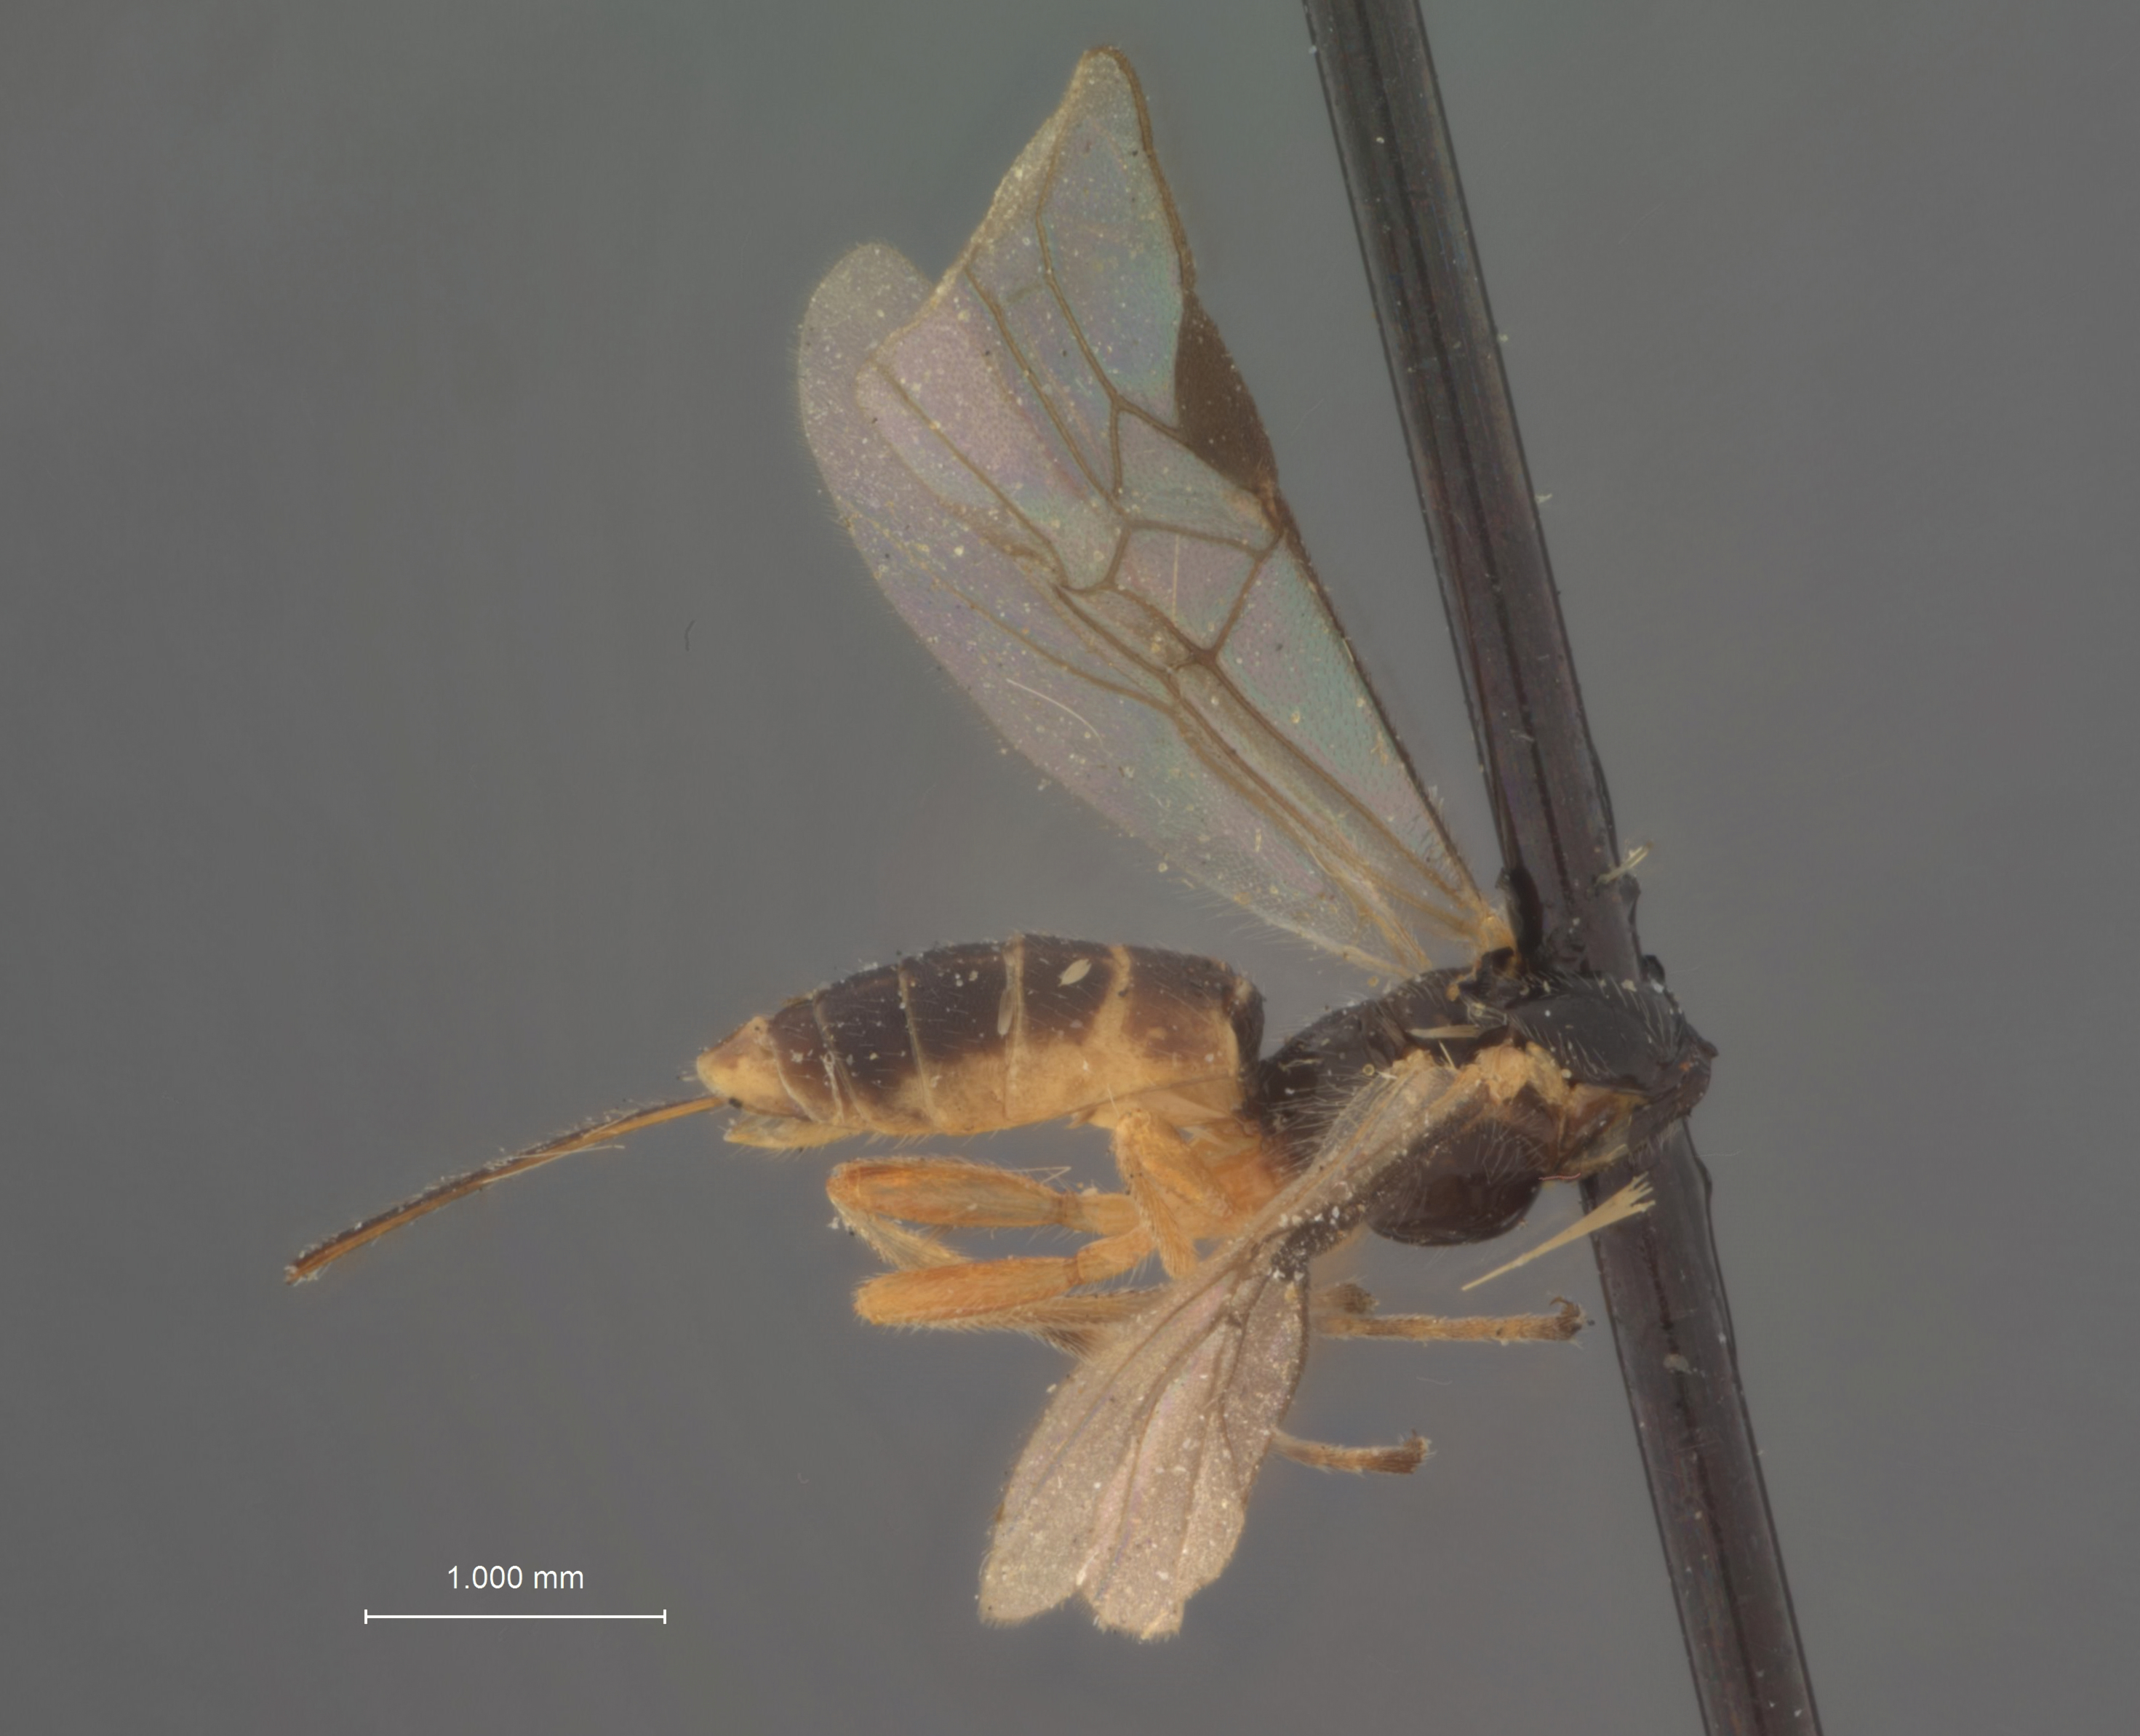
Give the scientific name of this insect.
Microbracon metacomet
